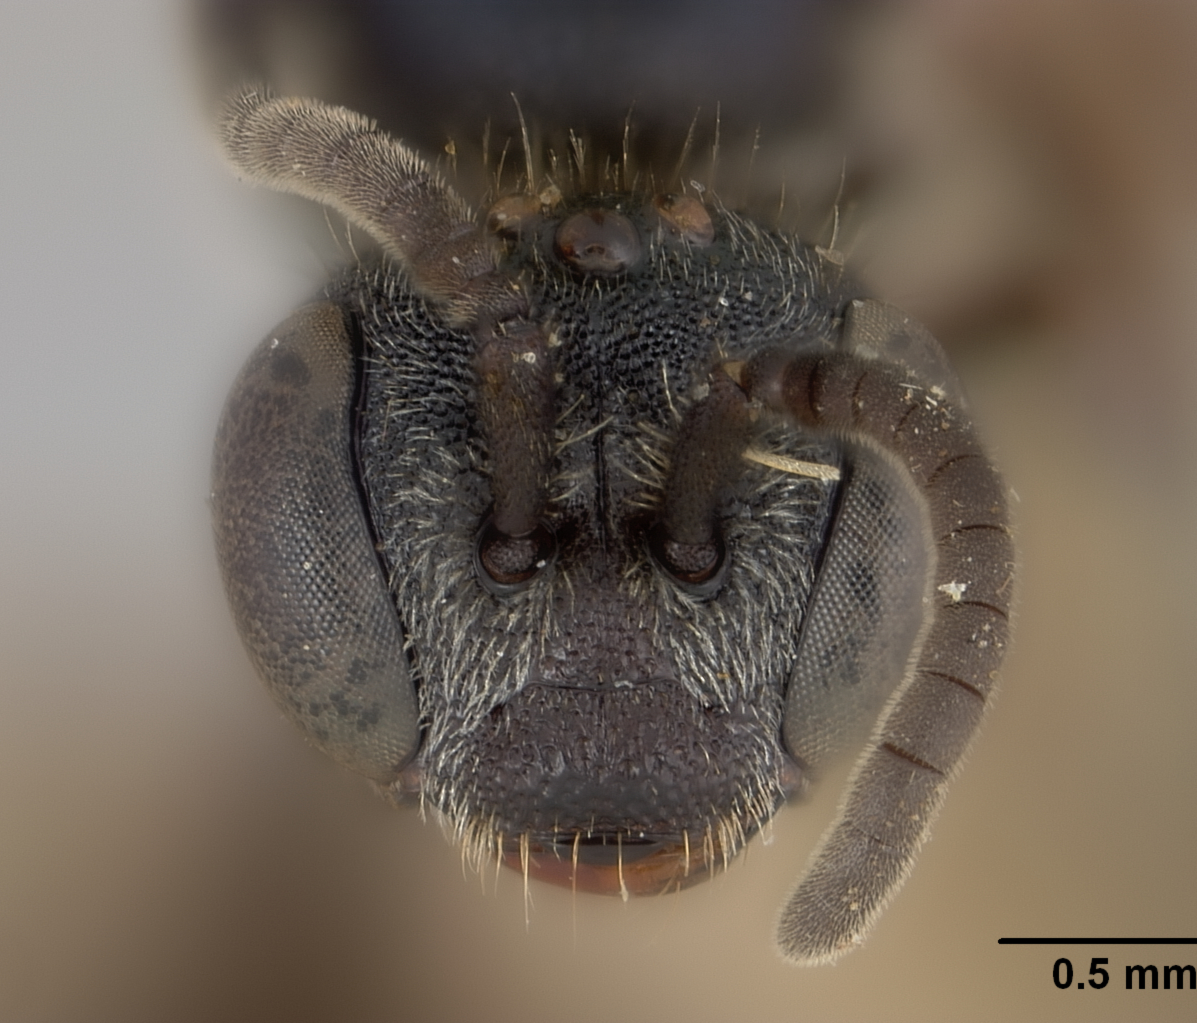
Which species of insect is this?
Sphecodes macswaini
